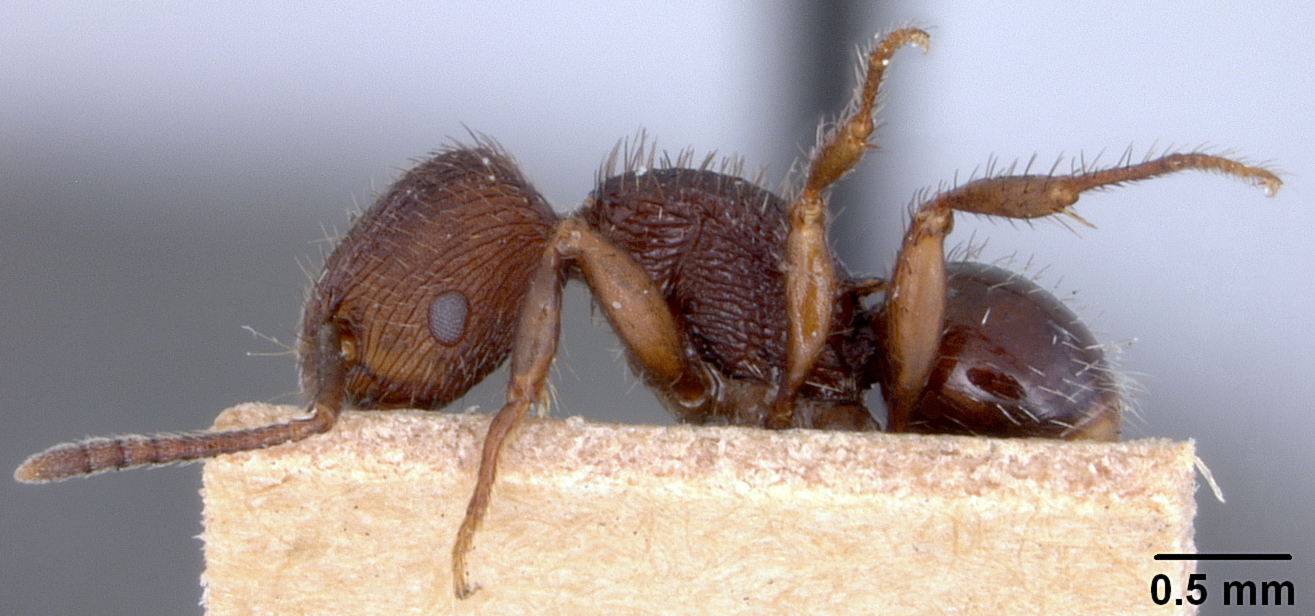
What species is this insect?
Pogonomyrmex schmitti
